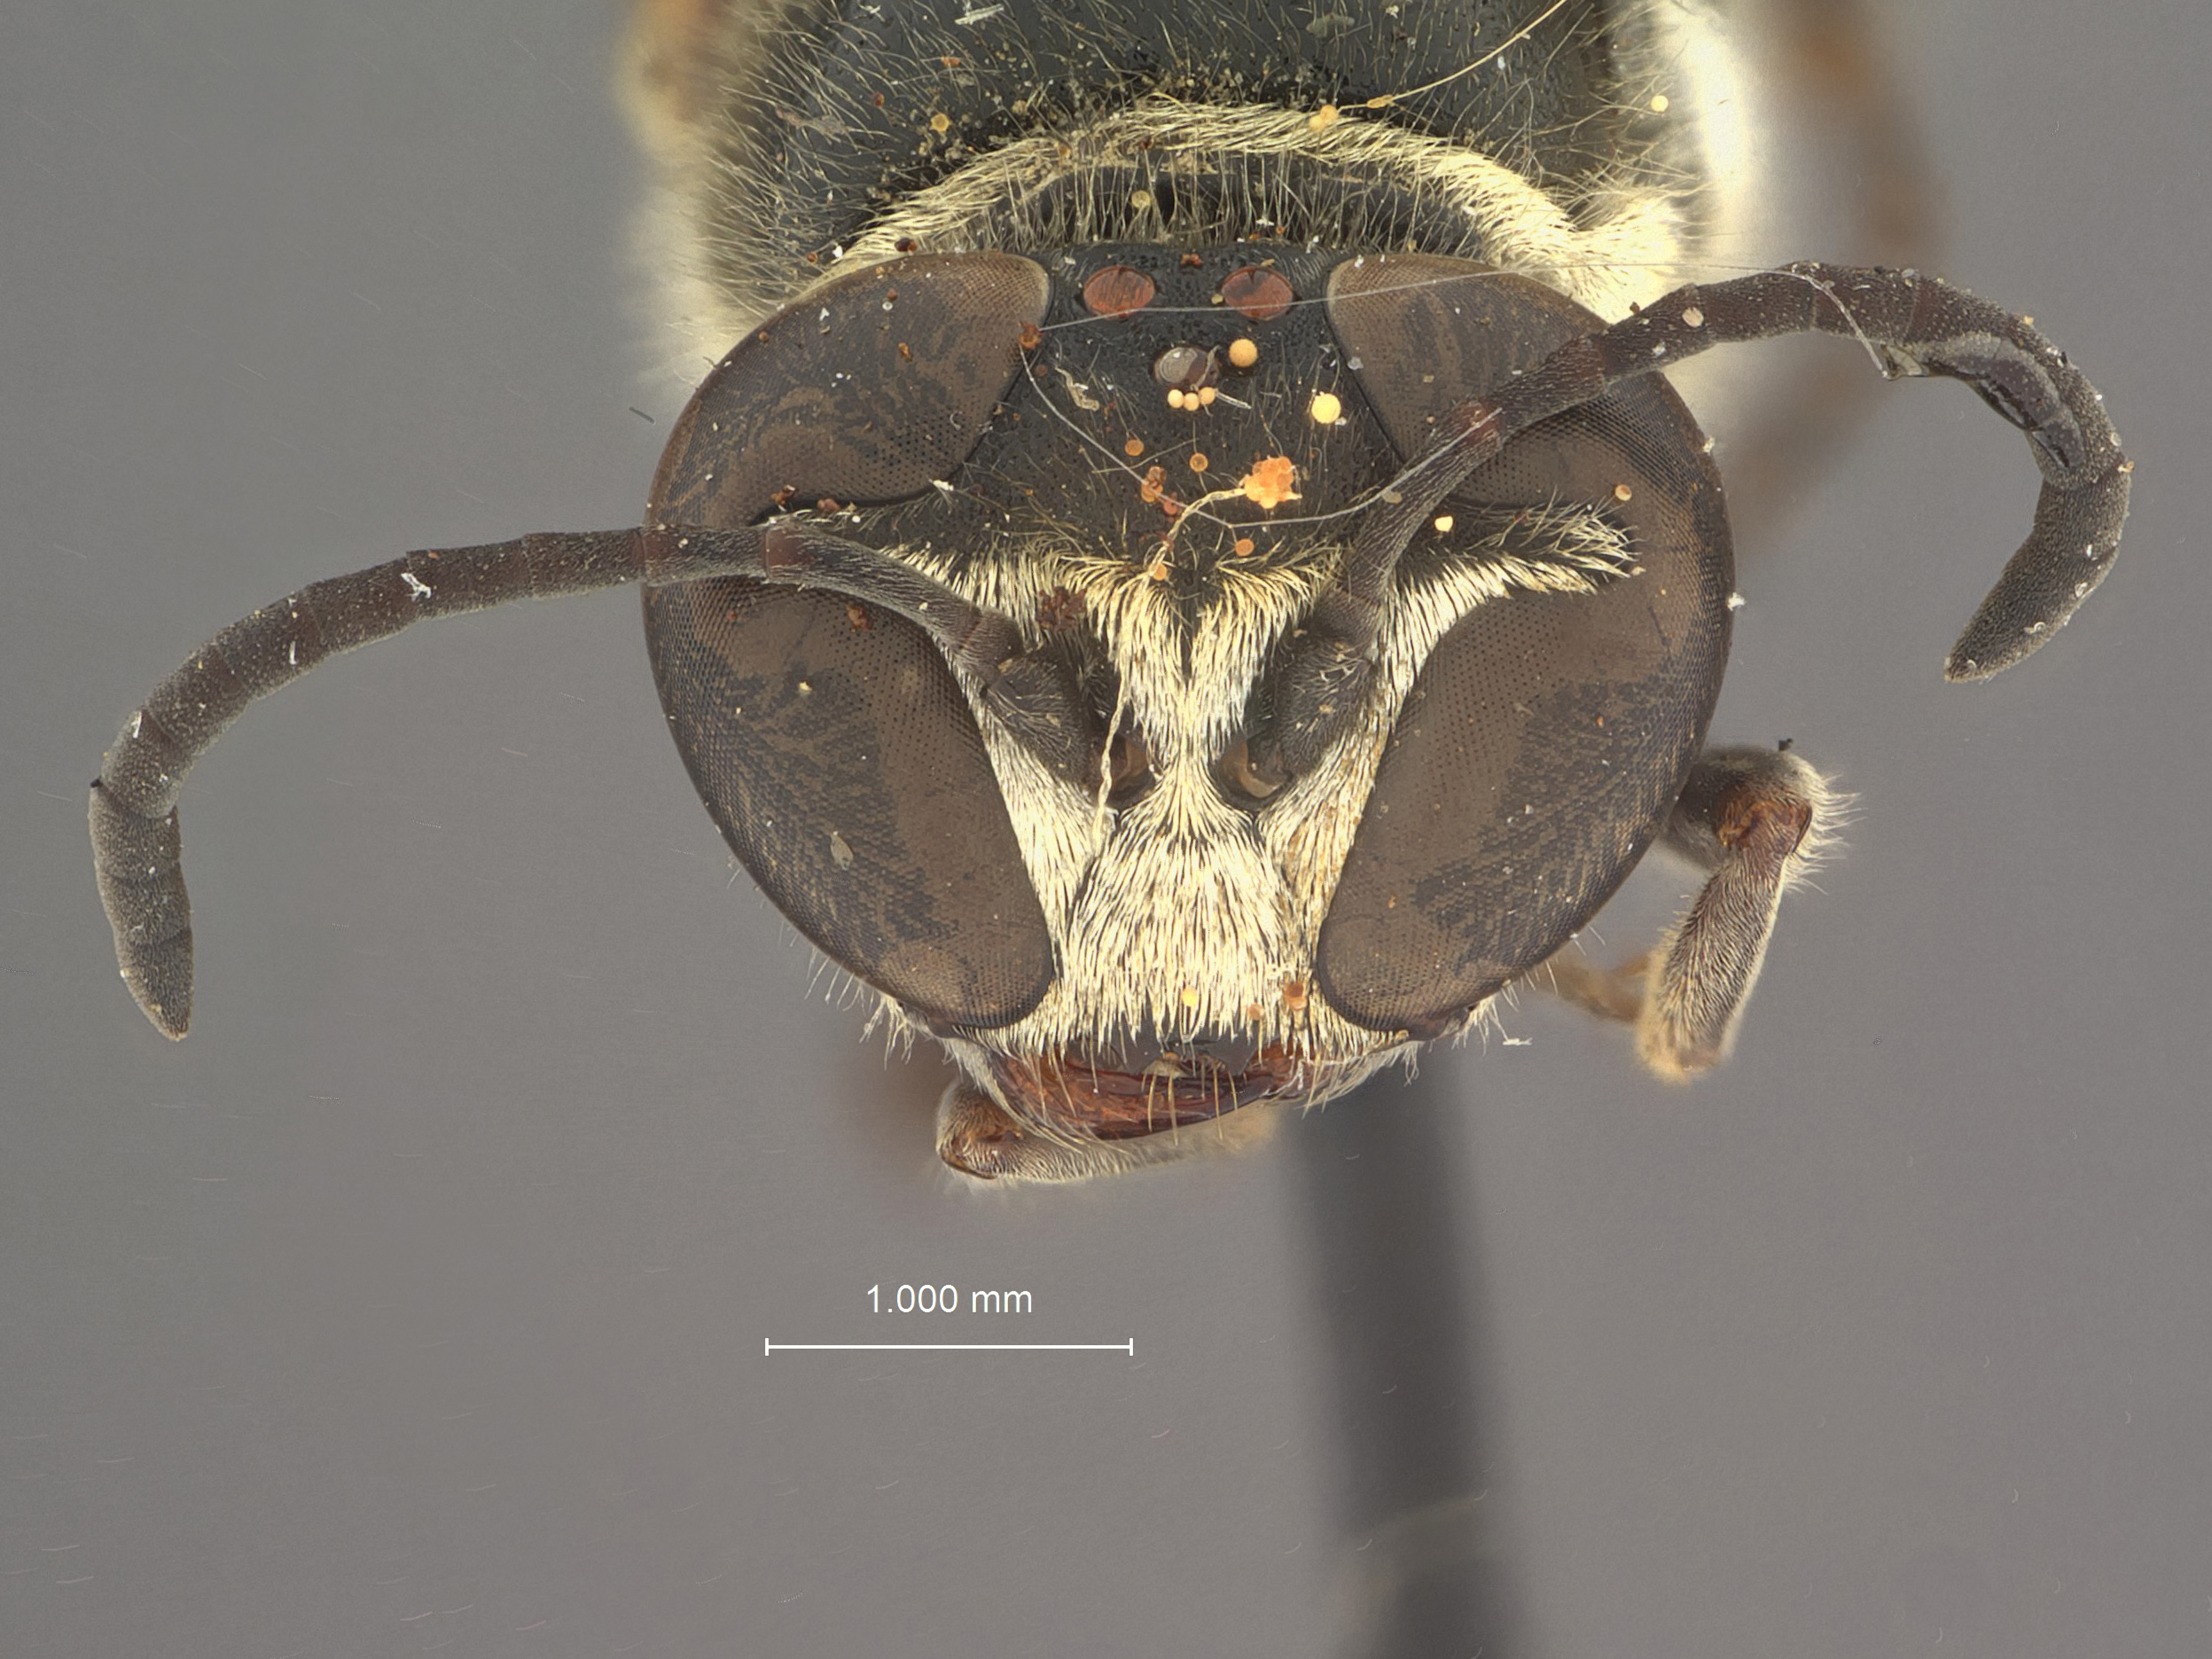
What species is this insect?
Trypoxylon fugax
